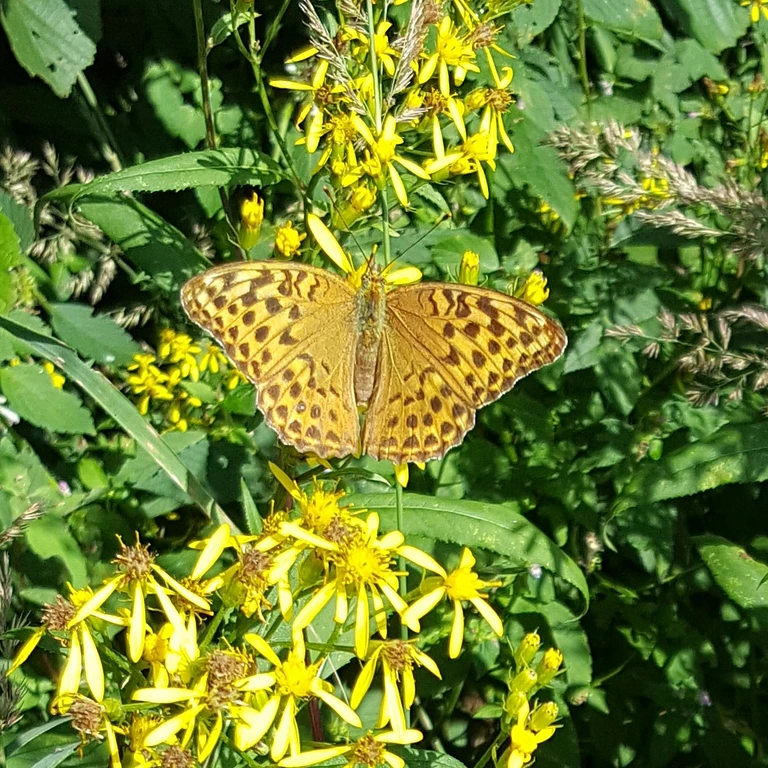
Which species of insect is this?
Argynnis paphia
